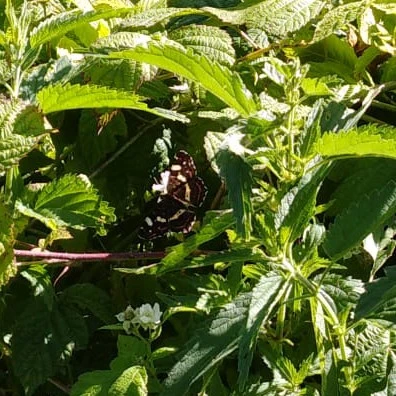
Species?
Araschnia levana
